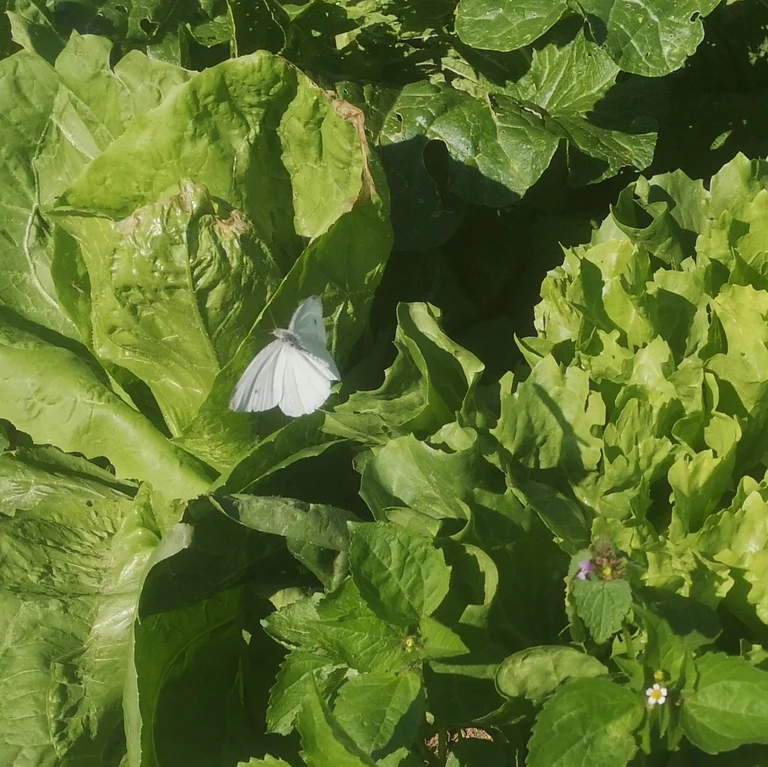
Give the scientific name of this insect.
Pieris rapae
